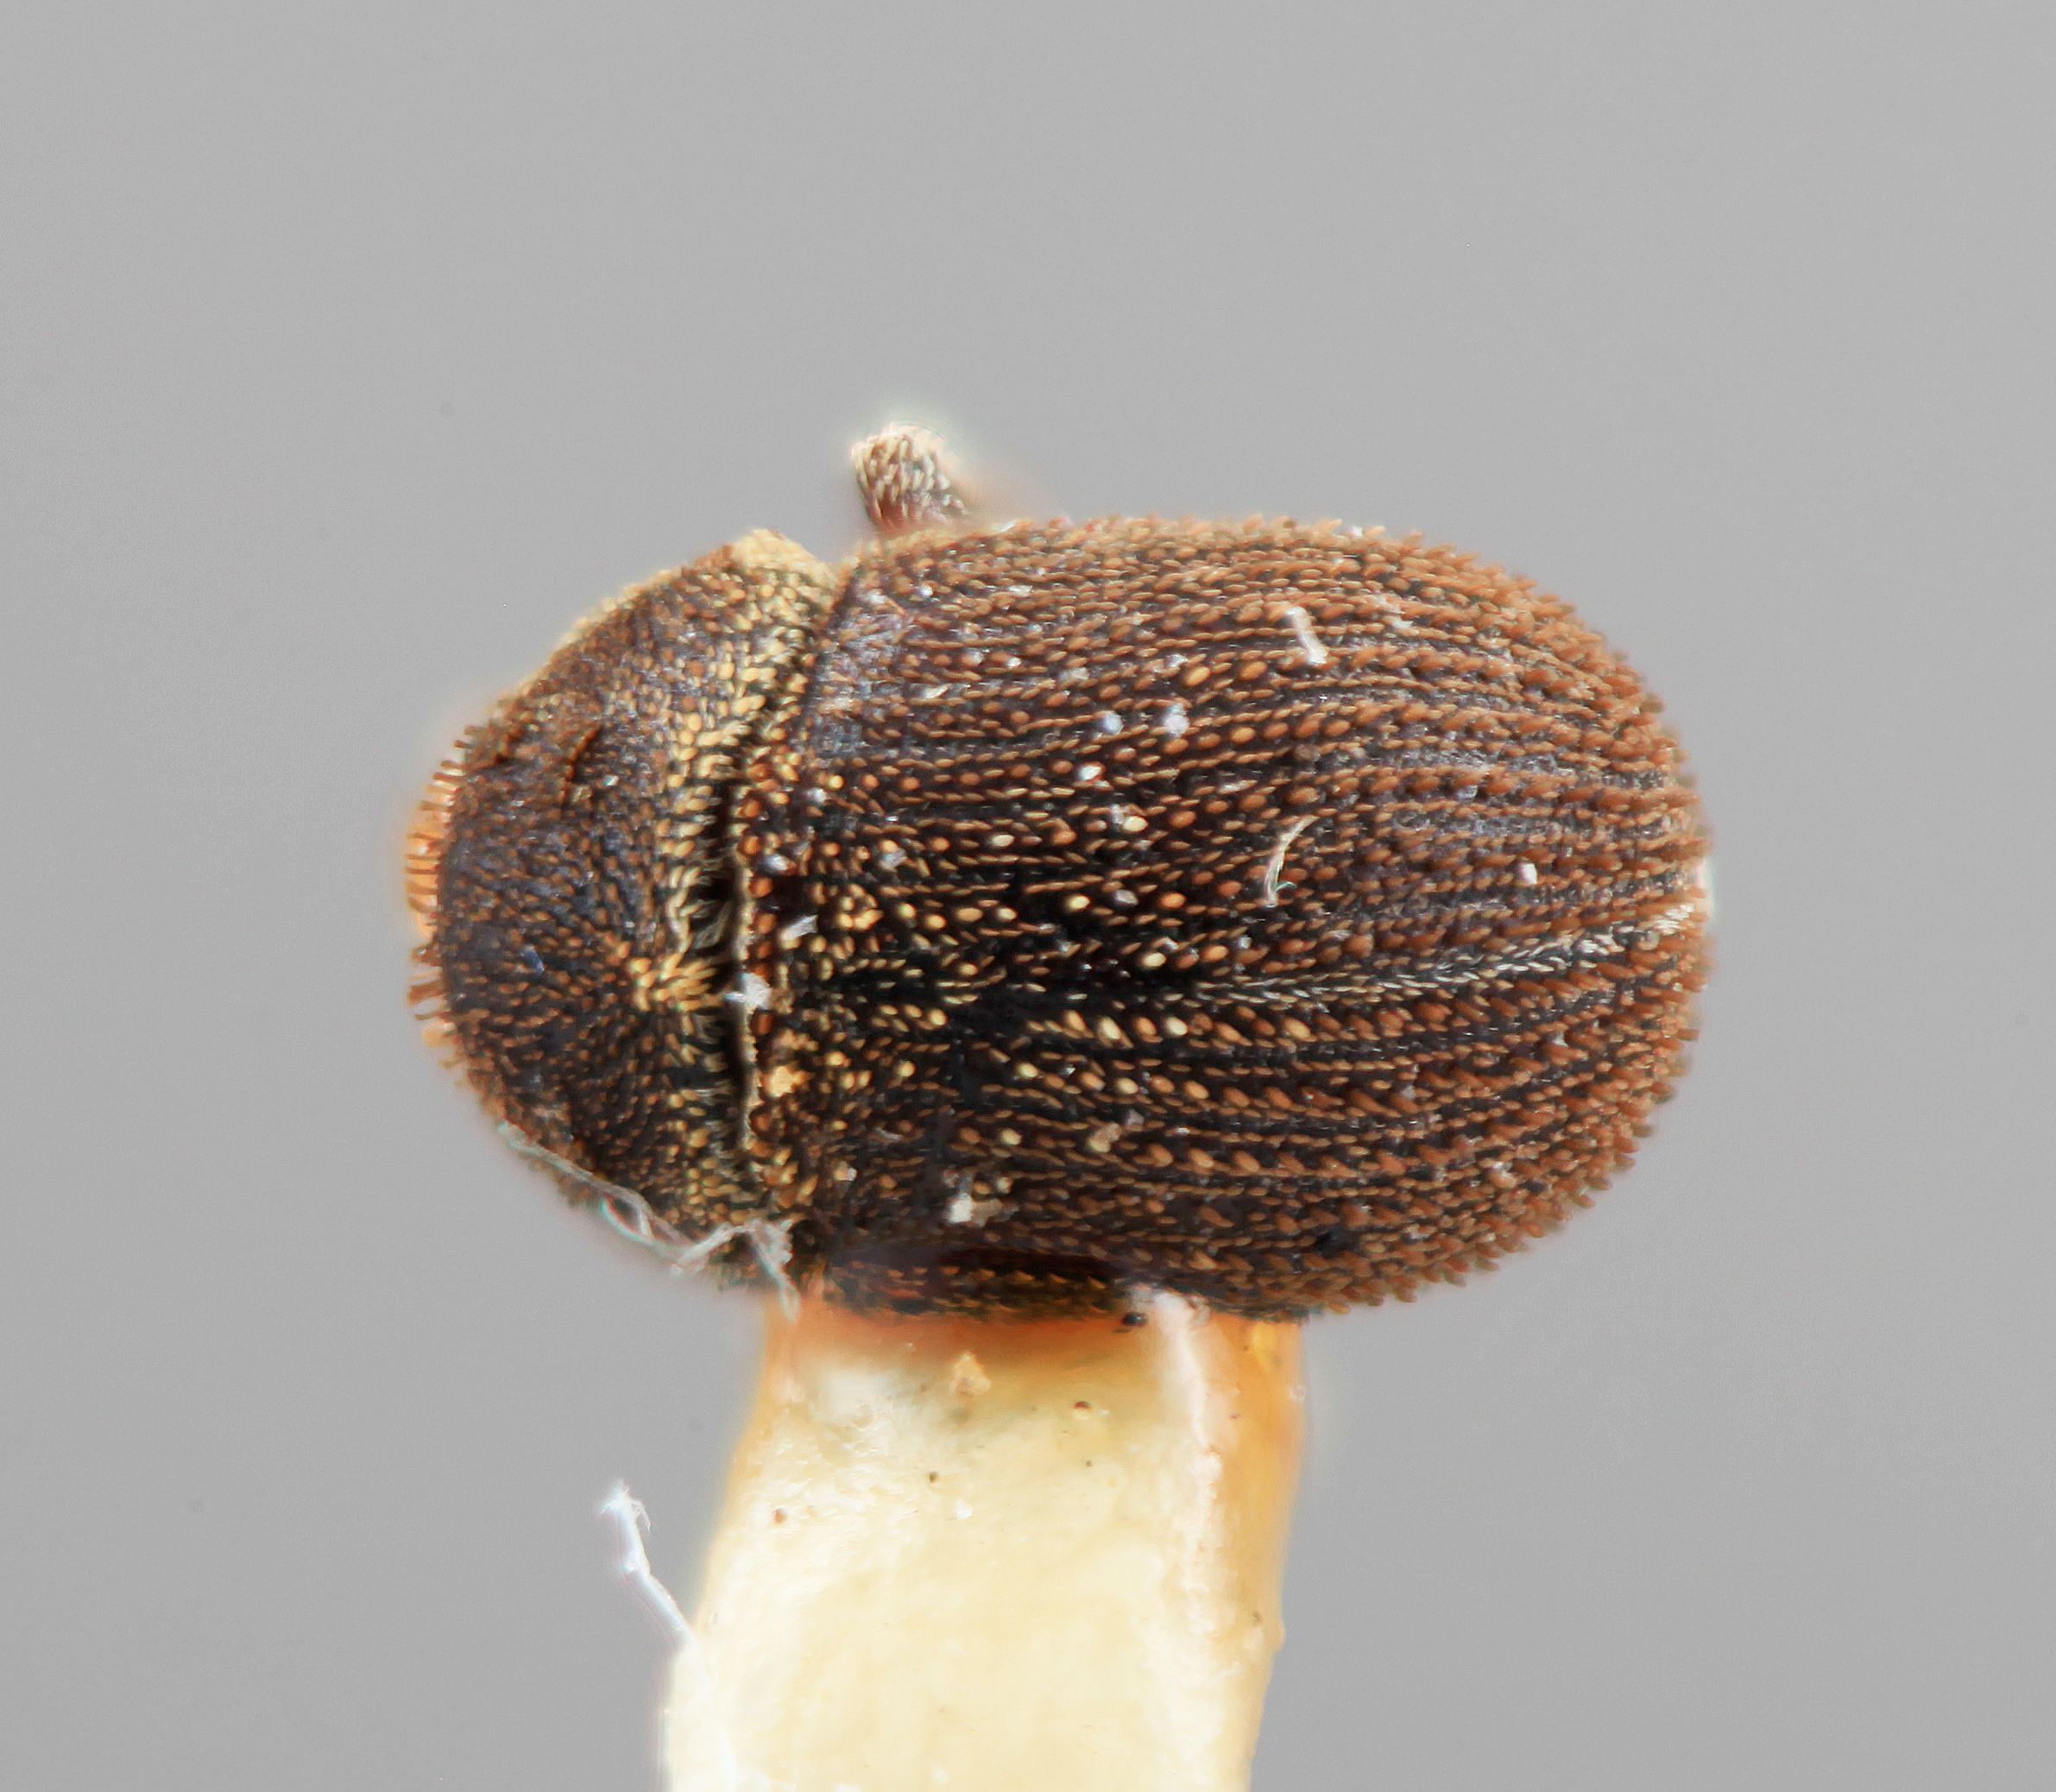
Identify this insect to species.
Chaetophloeus phorodendri
